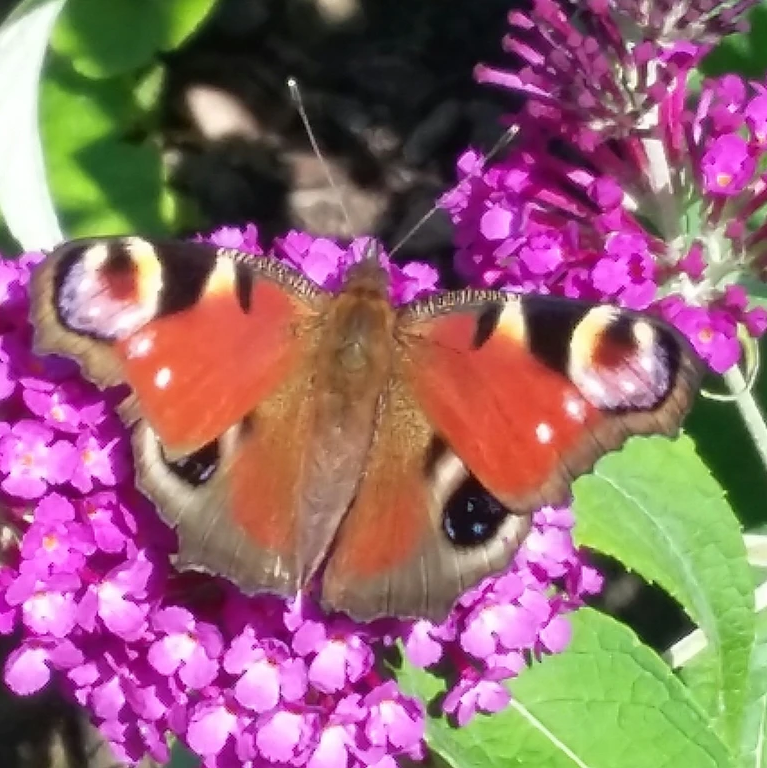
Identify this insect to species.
Aglais io
